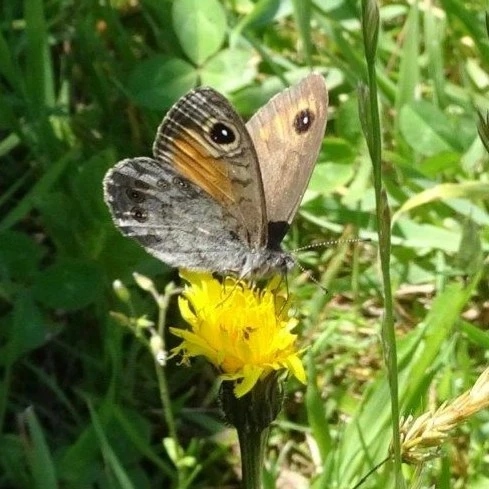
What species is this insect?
Lasiommata maera (also Pararge maera)
